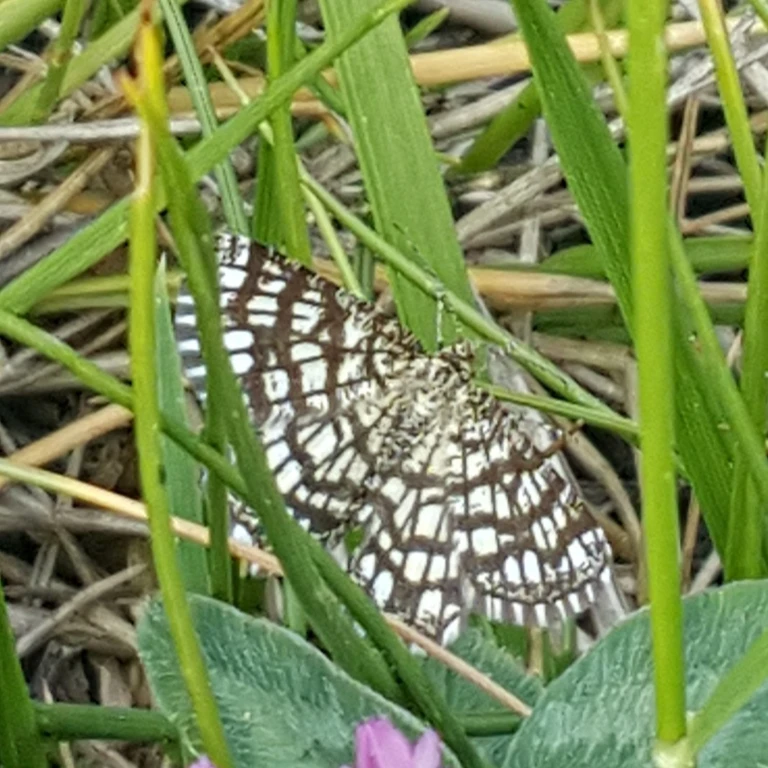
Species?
Chiasmia clathrata
